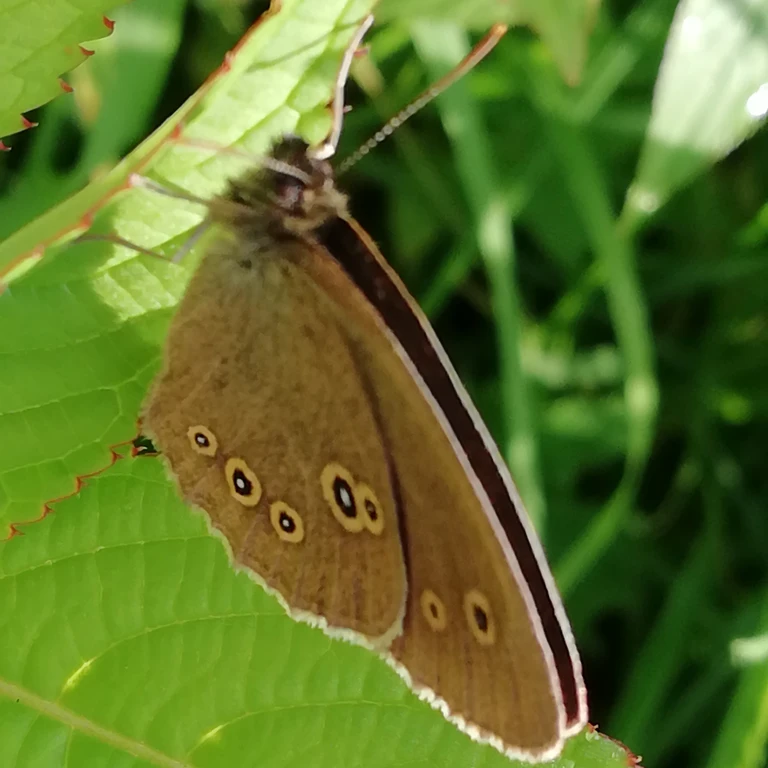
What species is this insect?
Aphantopus hyperantus
